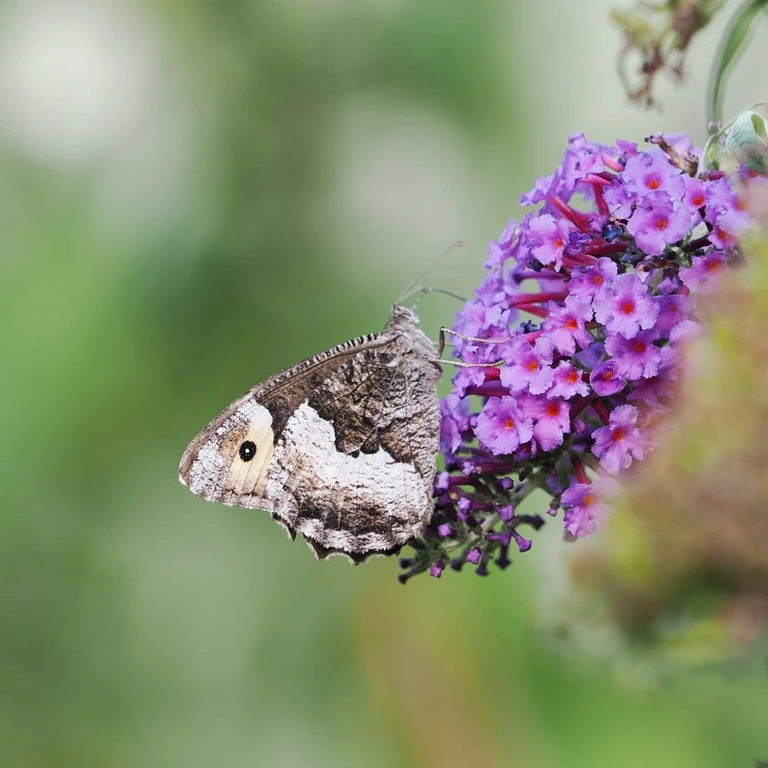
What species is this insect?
Hipparchia alcyone
